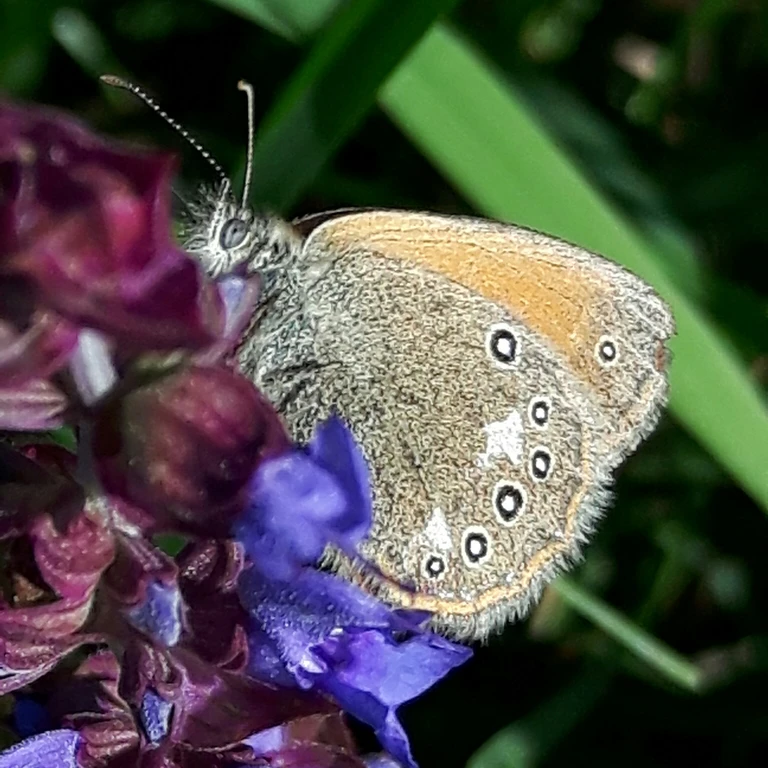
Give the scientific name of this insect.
Coenonympha glycerion (also Coenonympha iphis)
